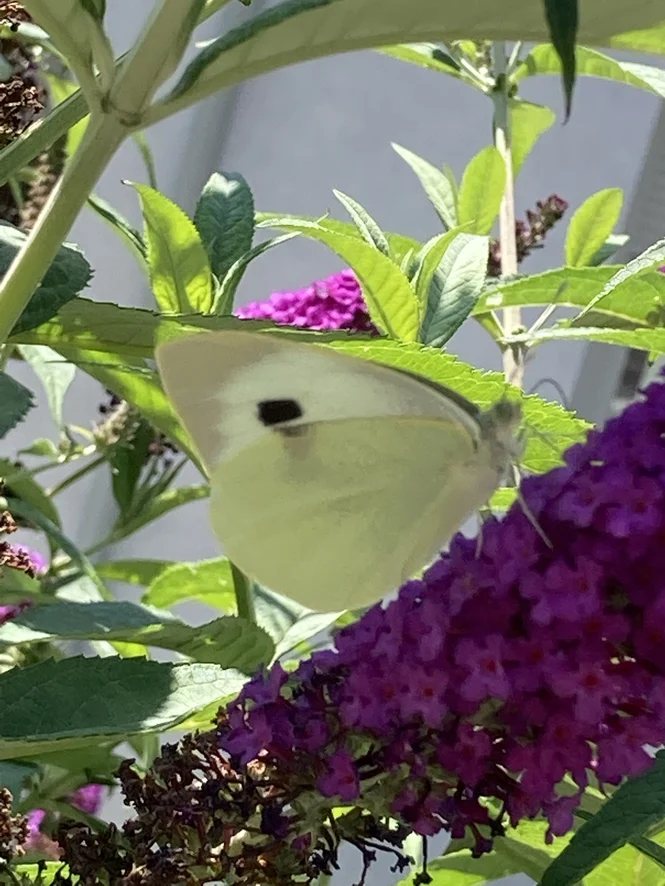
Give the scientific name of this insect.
Pieris brassicae
